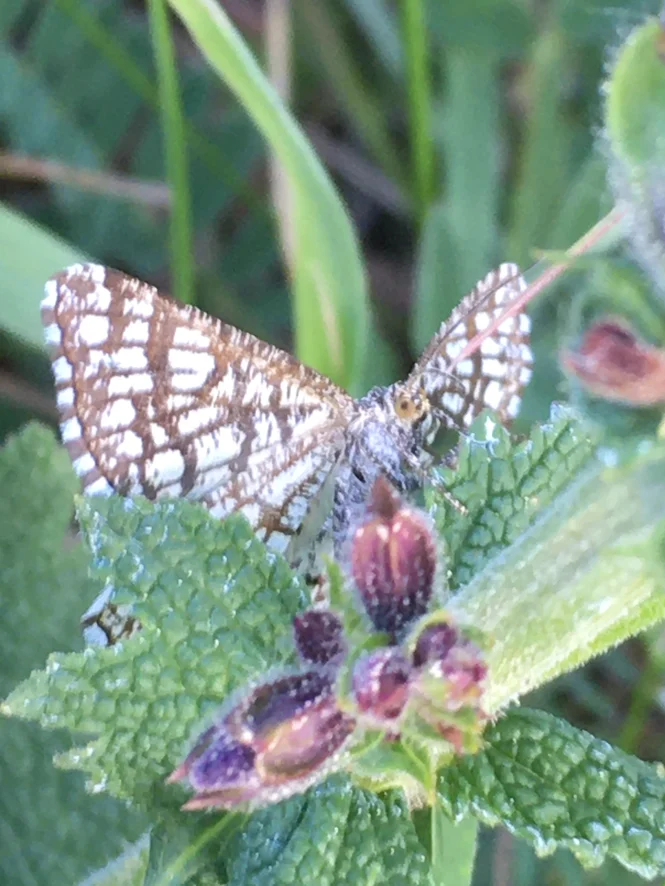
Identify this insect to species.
Chiasmia clathrata
